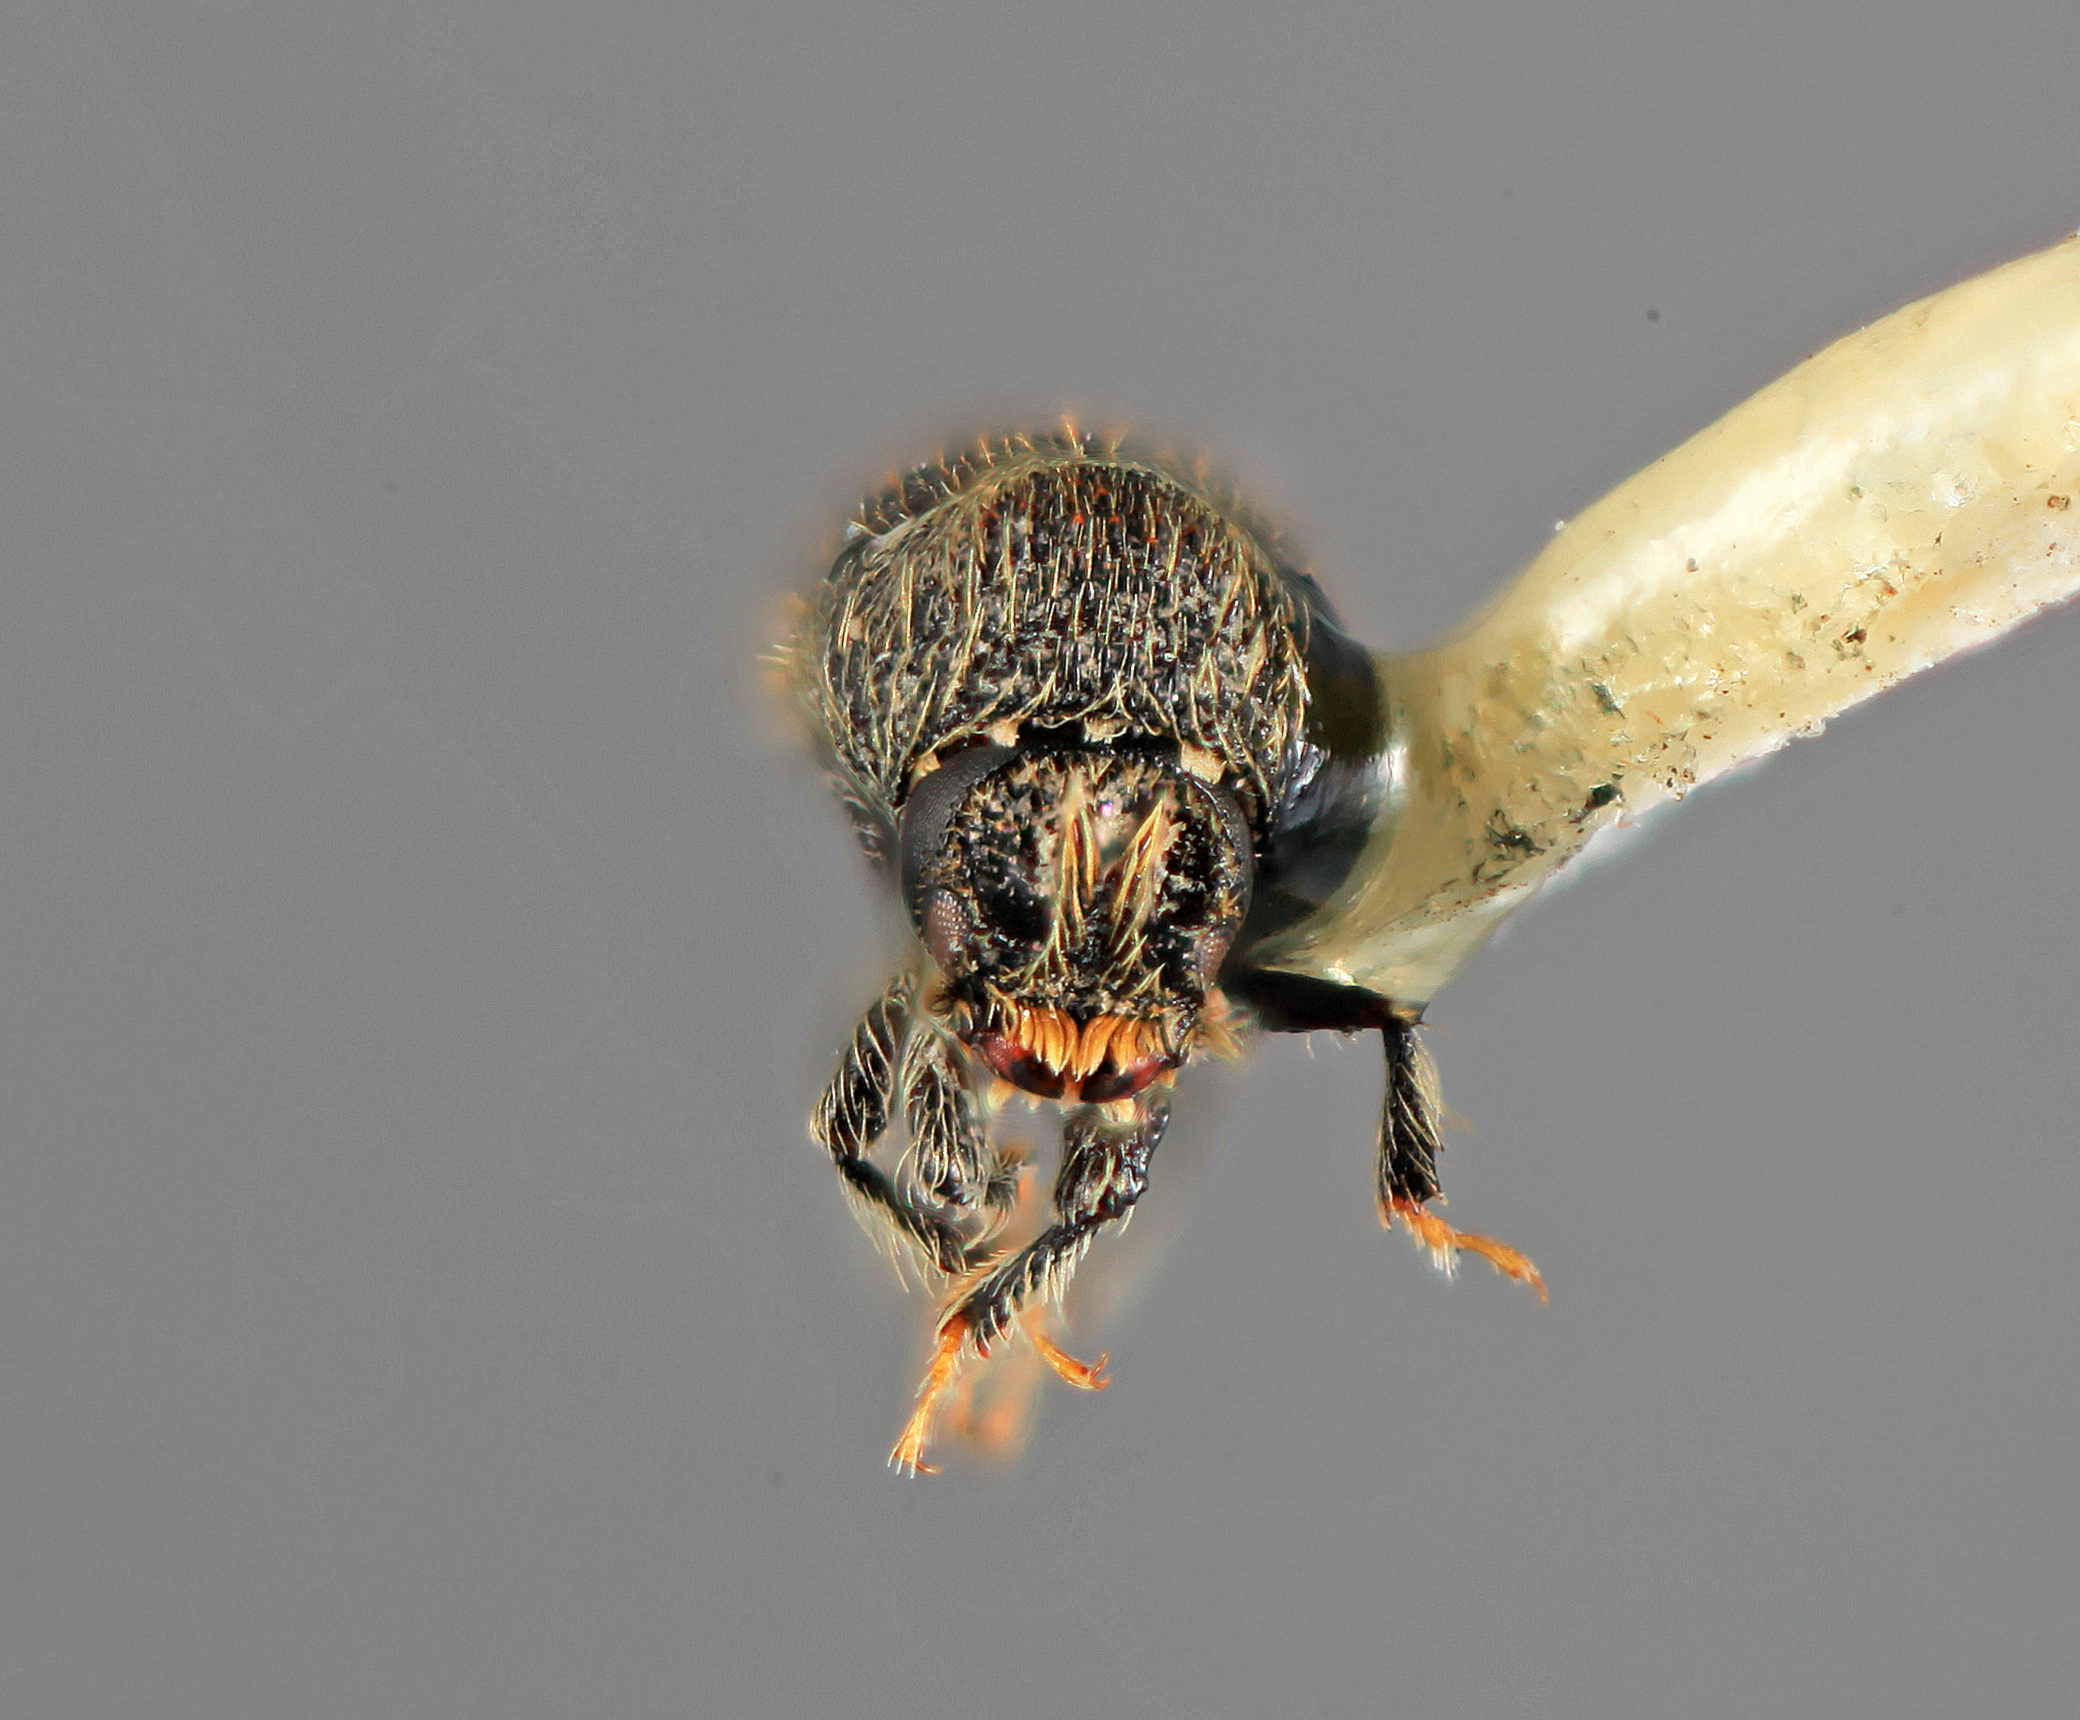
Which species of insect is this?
Cactopinus carinatus
